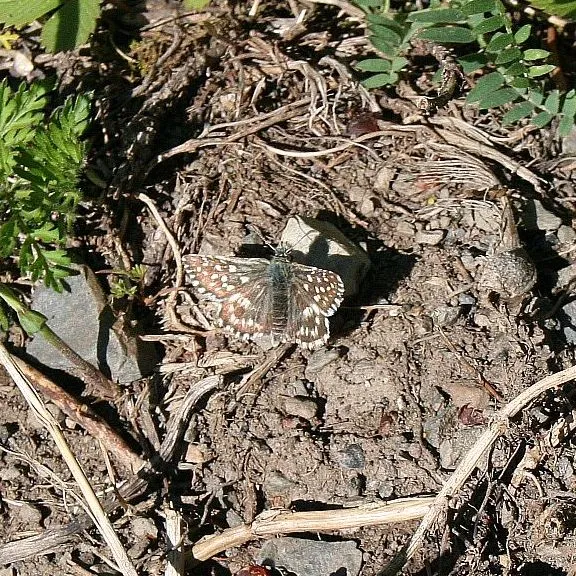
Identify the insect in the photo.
Pyrgus malvae
